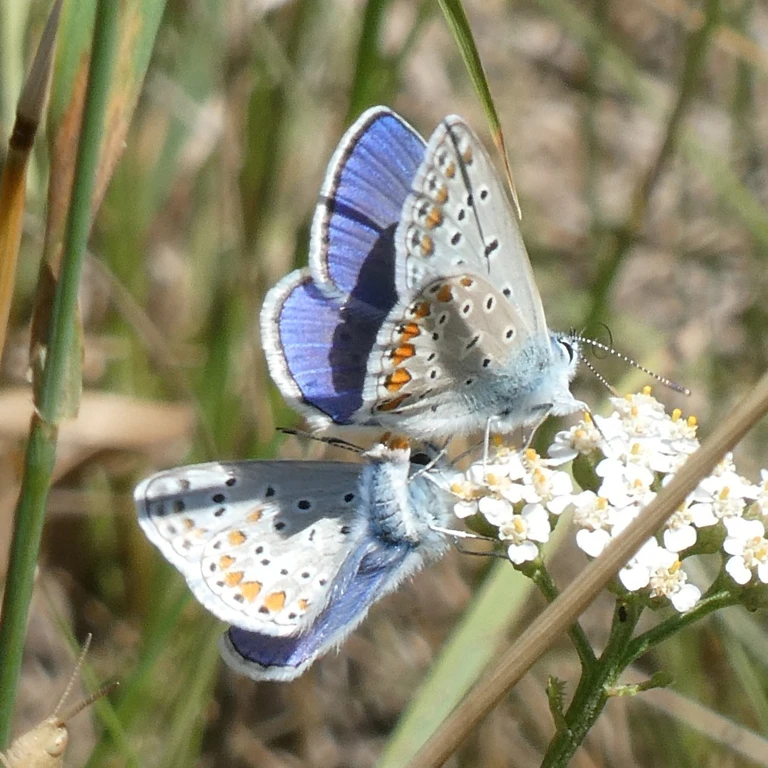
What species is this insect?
Polyommatus icarus
